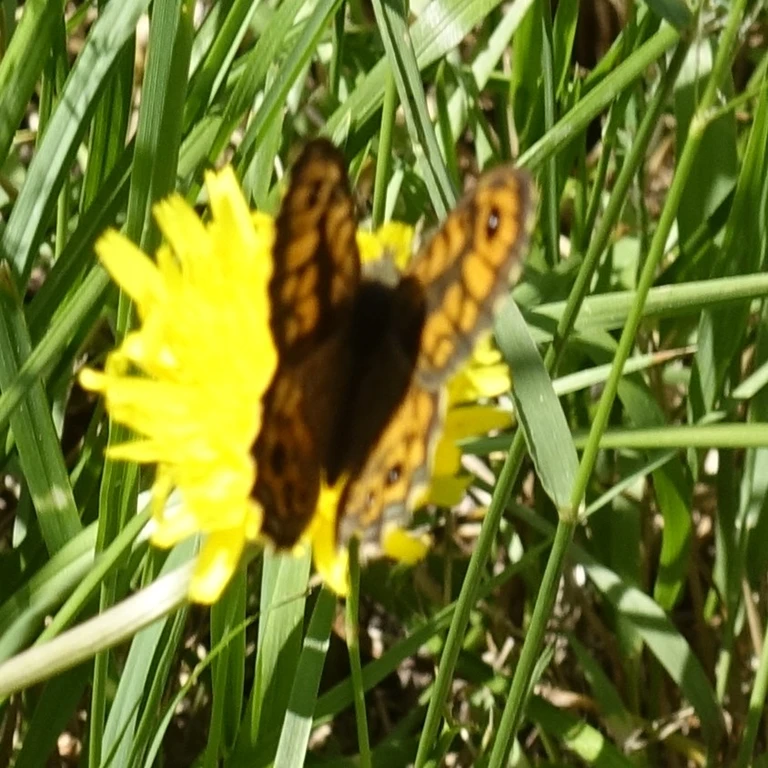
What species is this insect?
Lasiommata megera (also Pararge megera)
